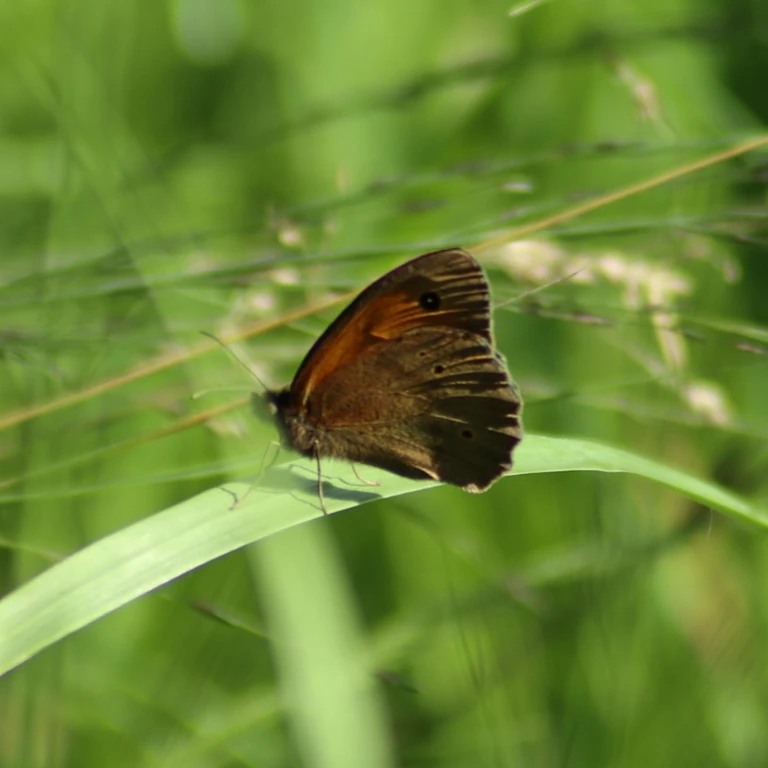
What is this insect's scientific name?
Maniola jurtina
